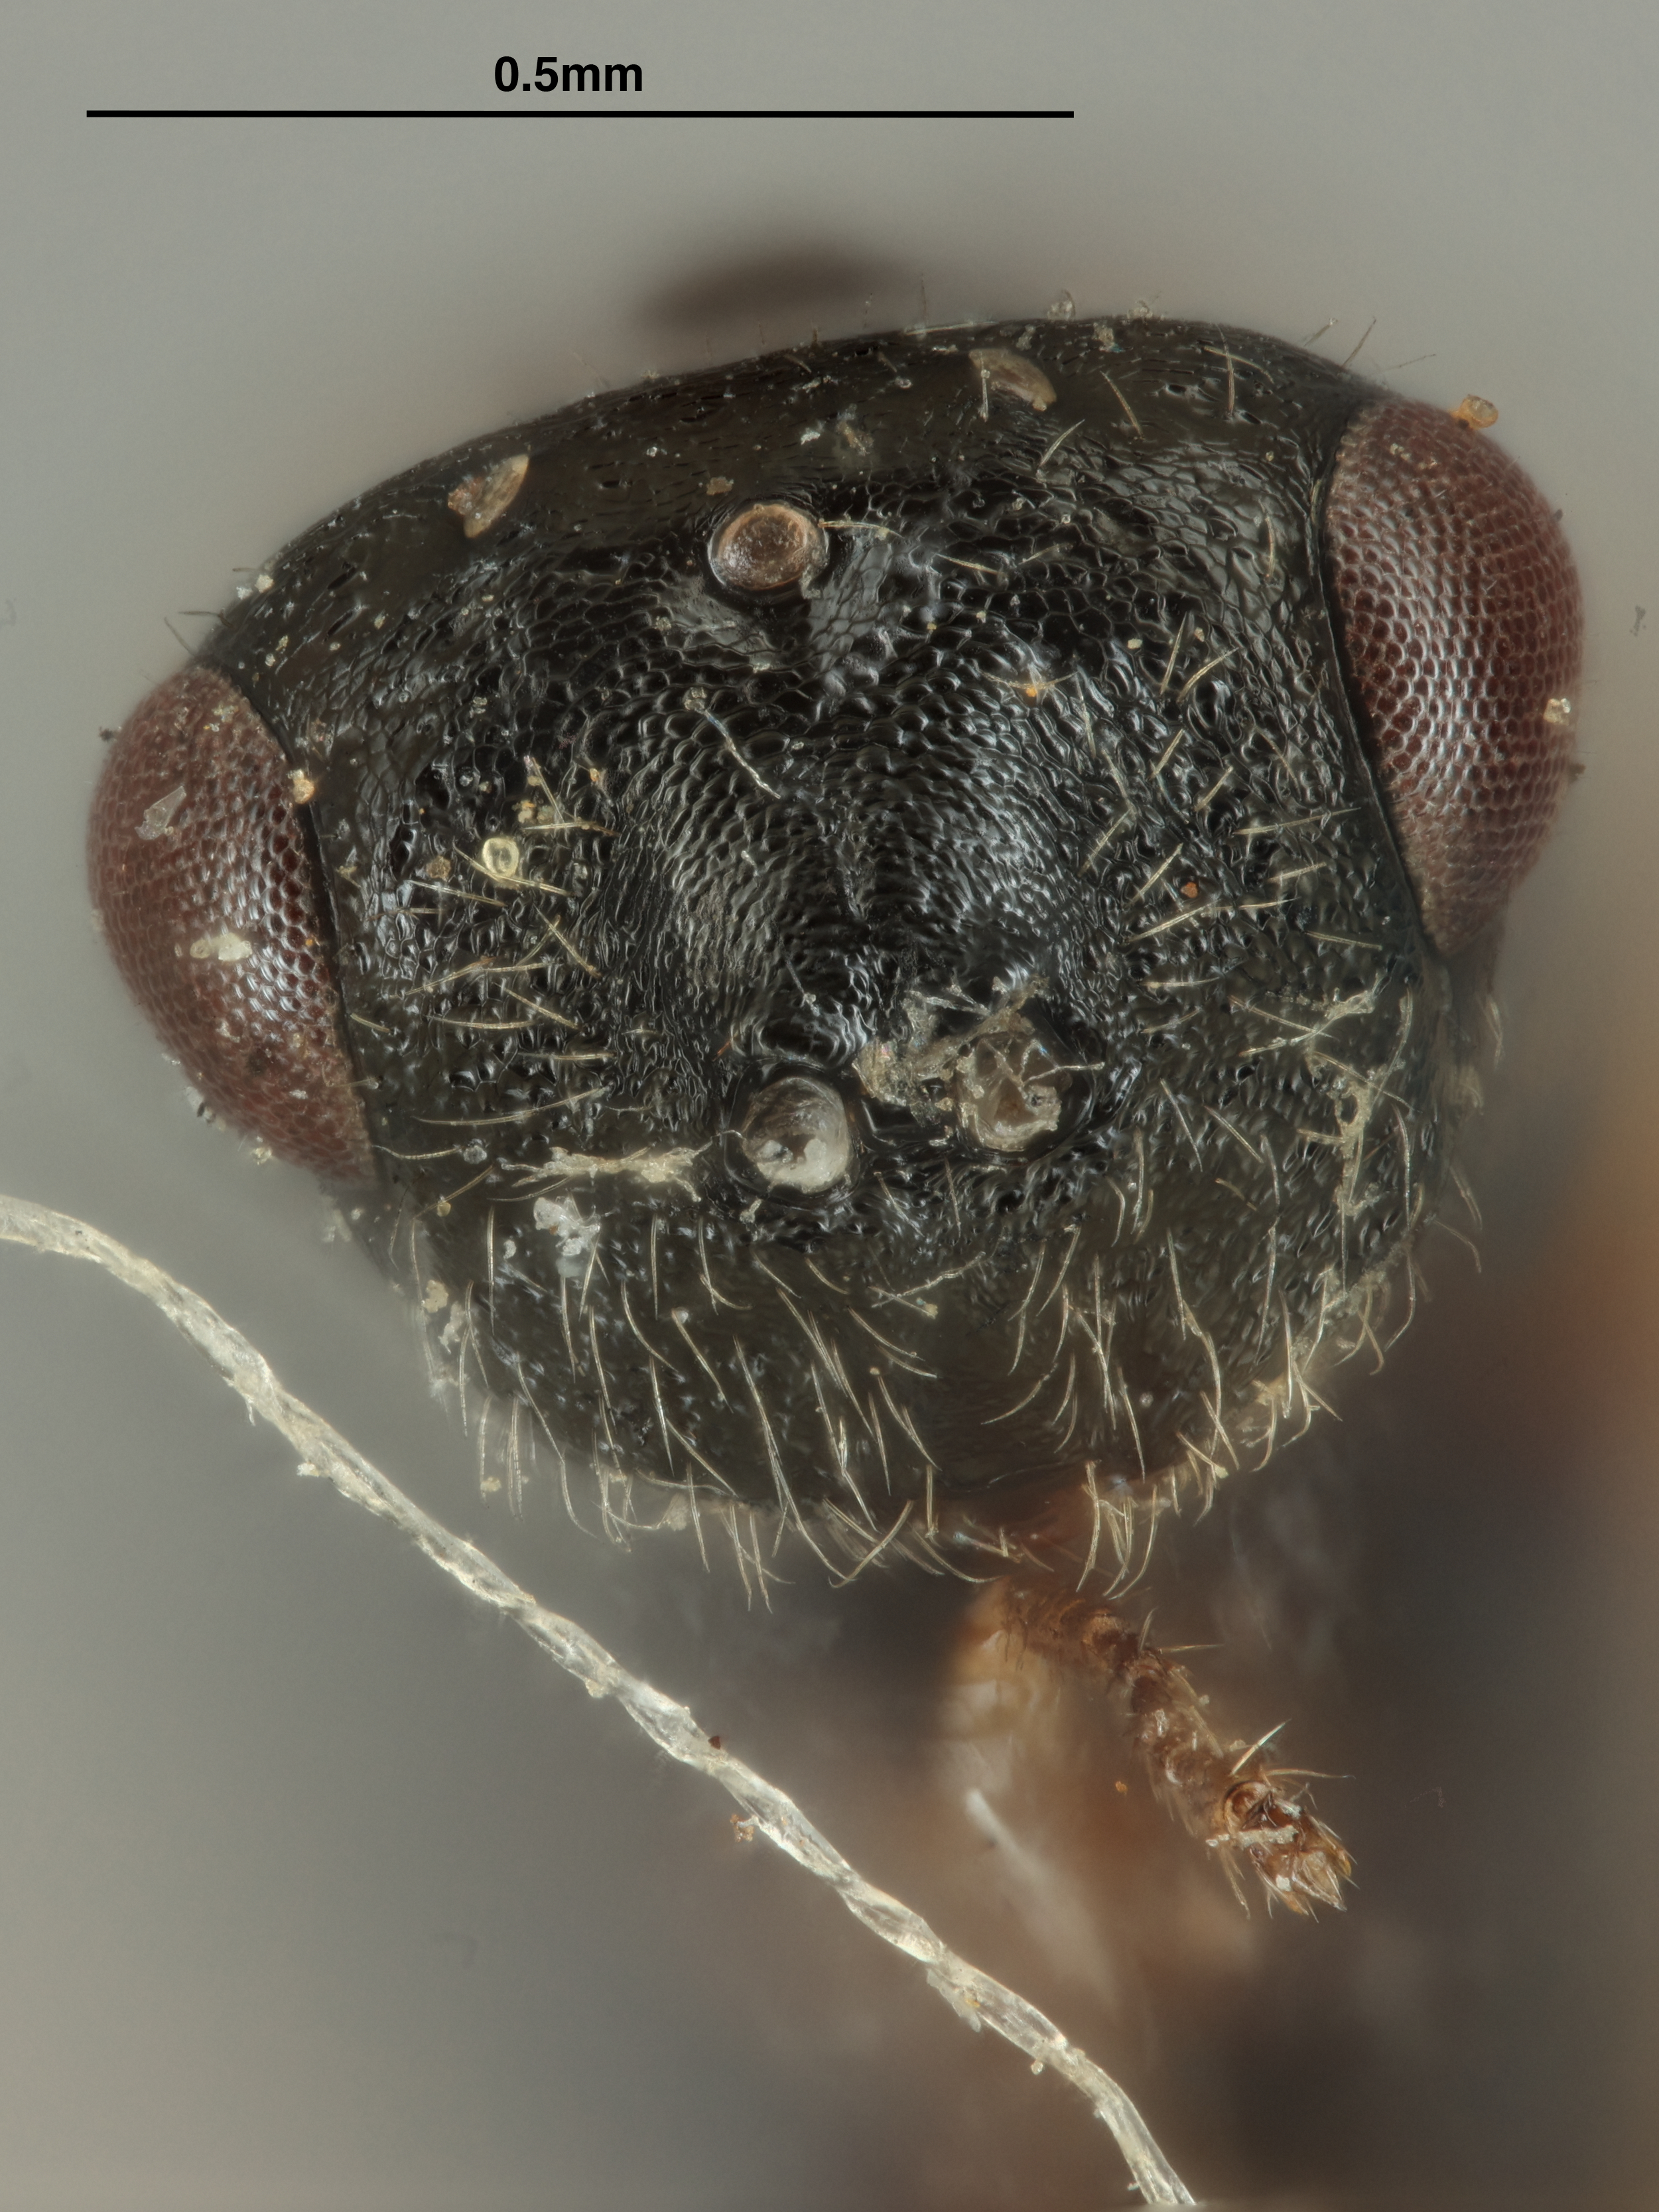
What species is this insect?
Harmolita ainsliei
